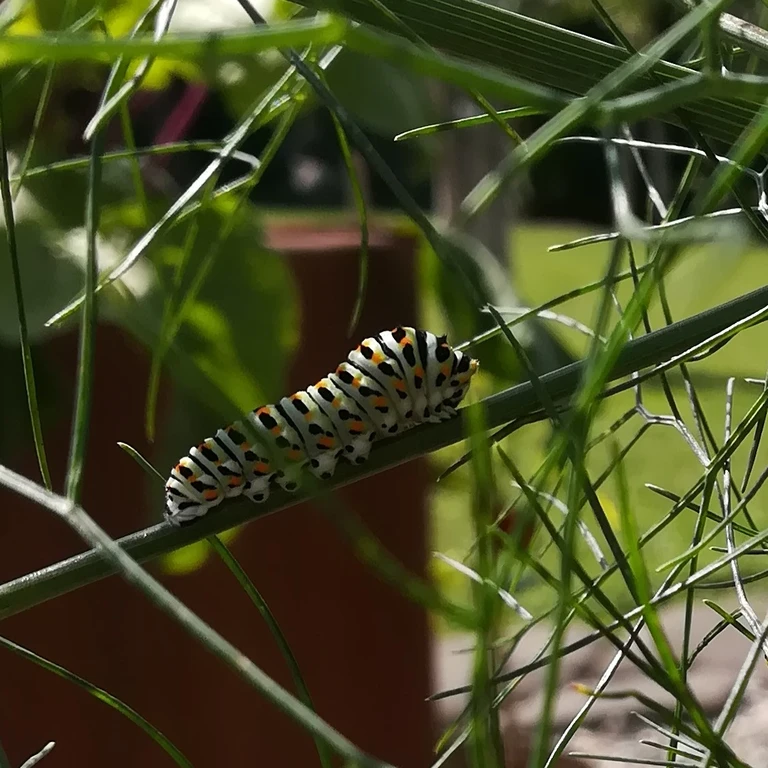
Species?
Papilio machaon
